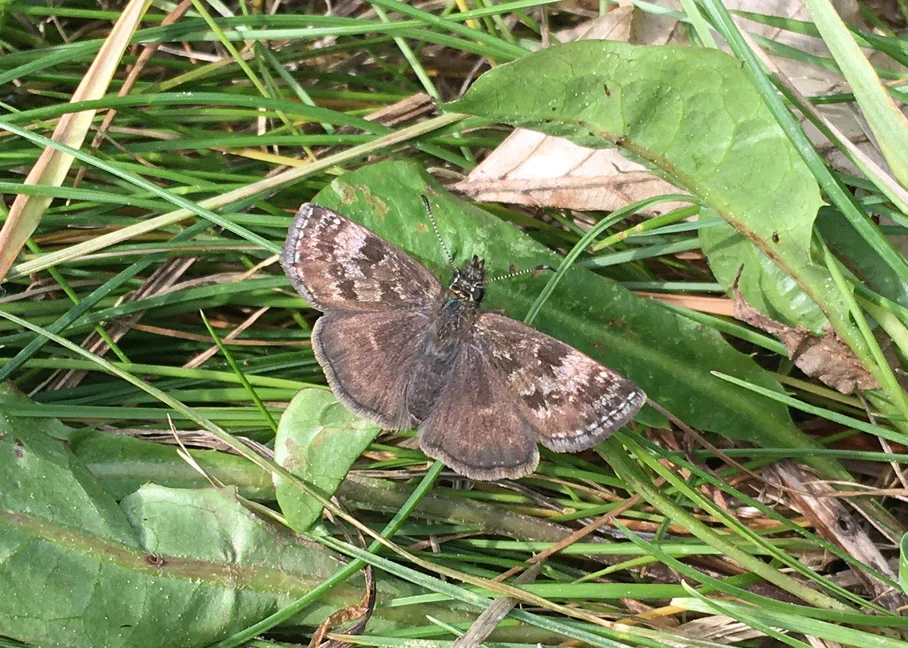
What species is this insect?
Erynnis tages
